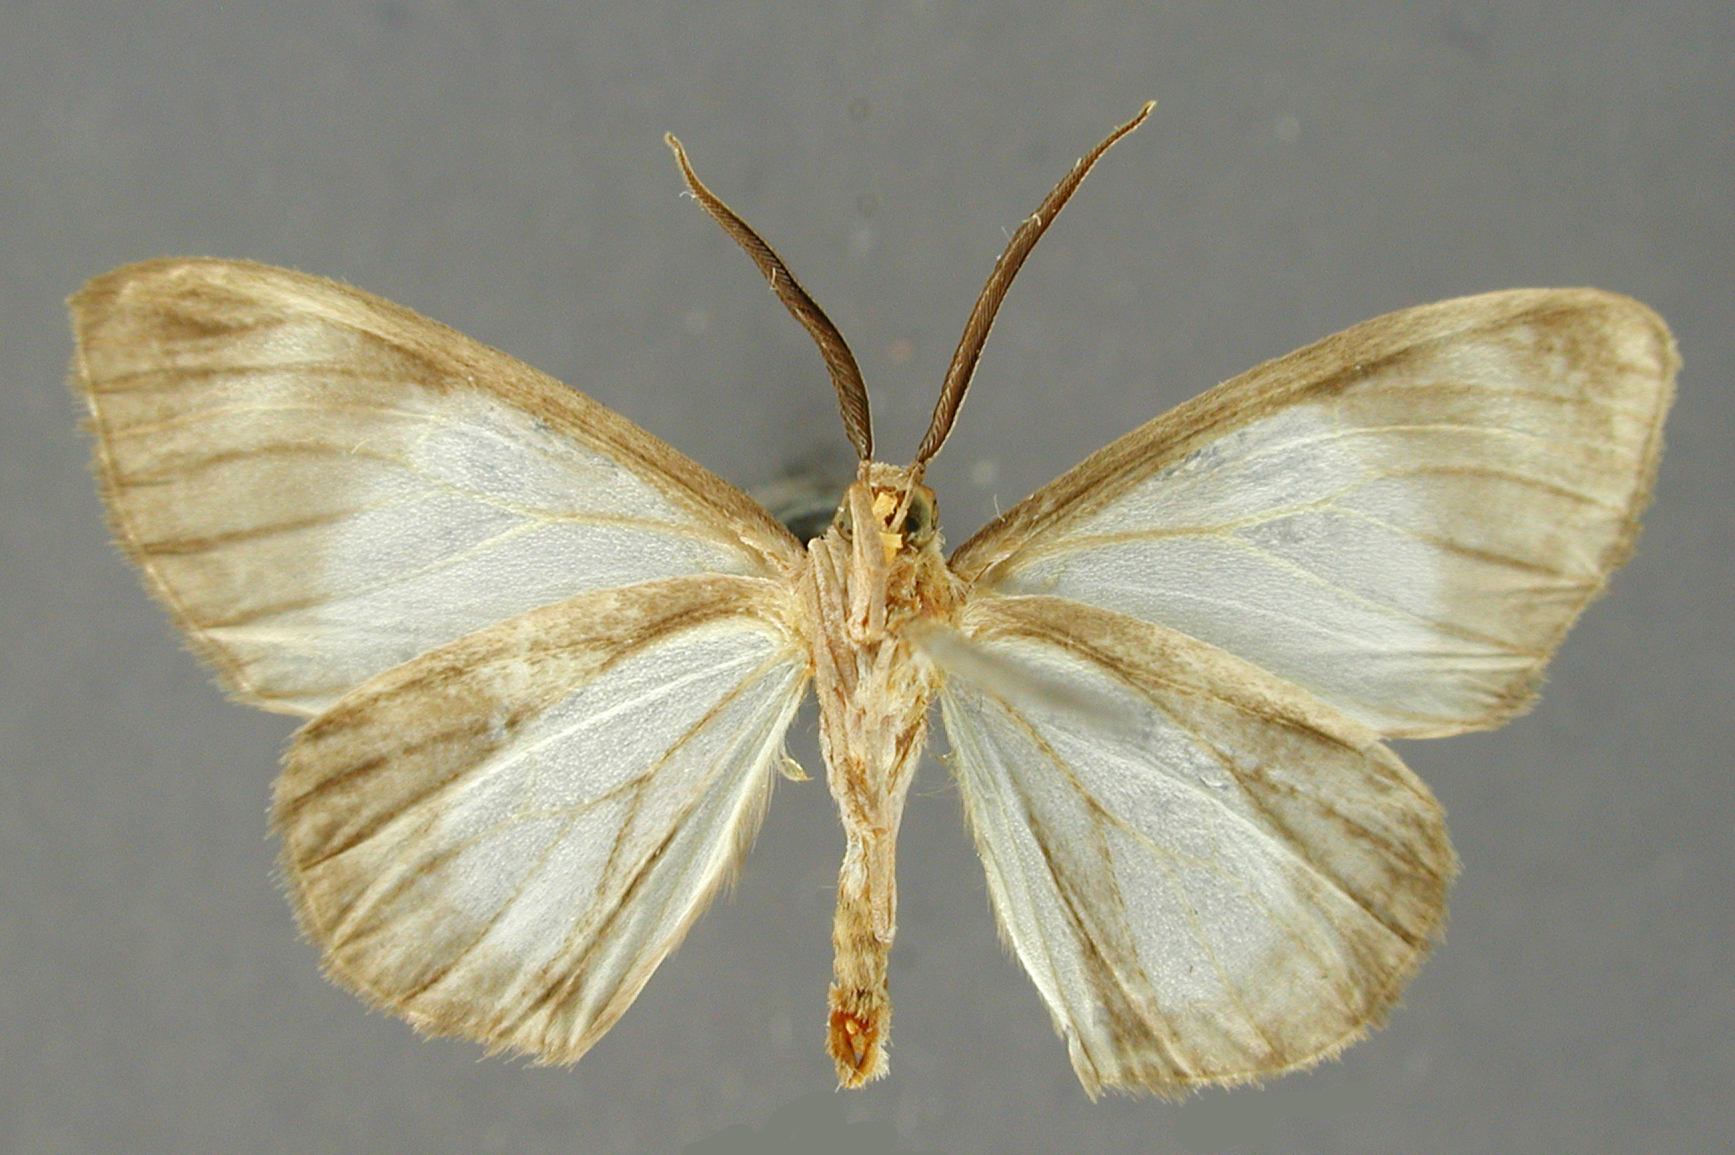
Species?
Nephodia marcida
